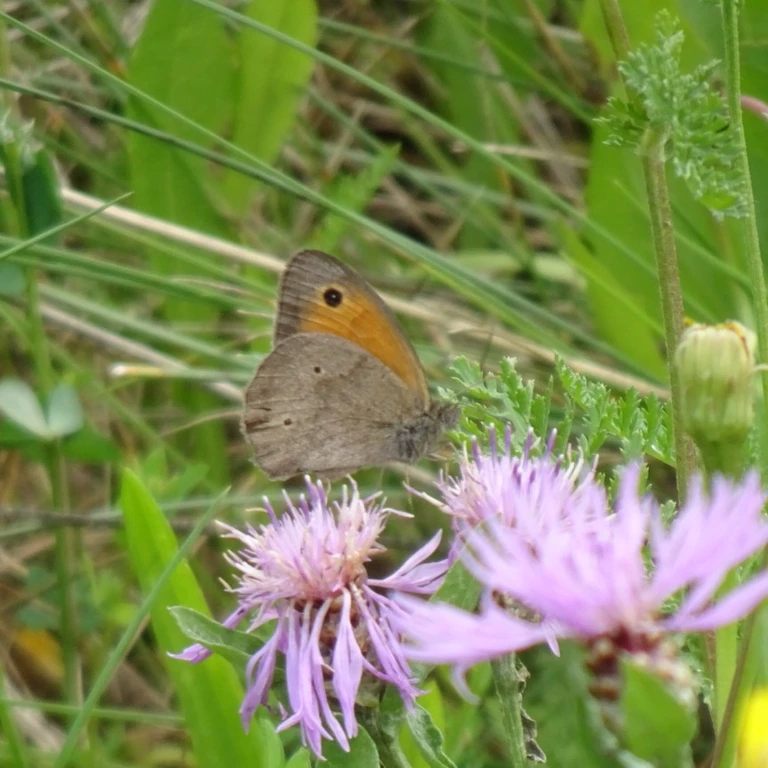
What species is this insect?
Maniola jurtina
